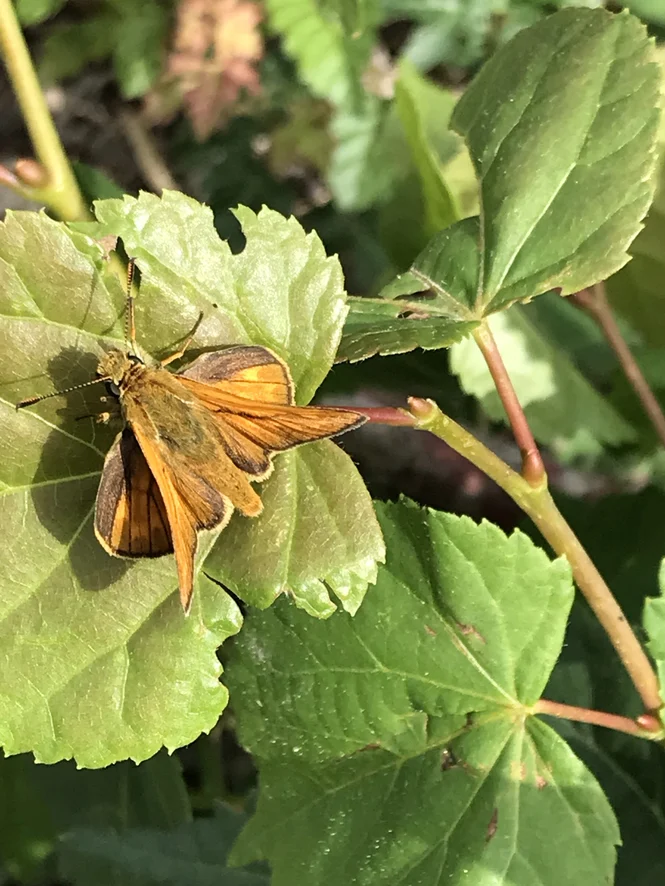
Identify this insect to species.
Ochlodes sylvanus (also Ochlodes venata)
